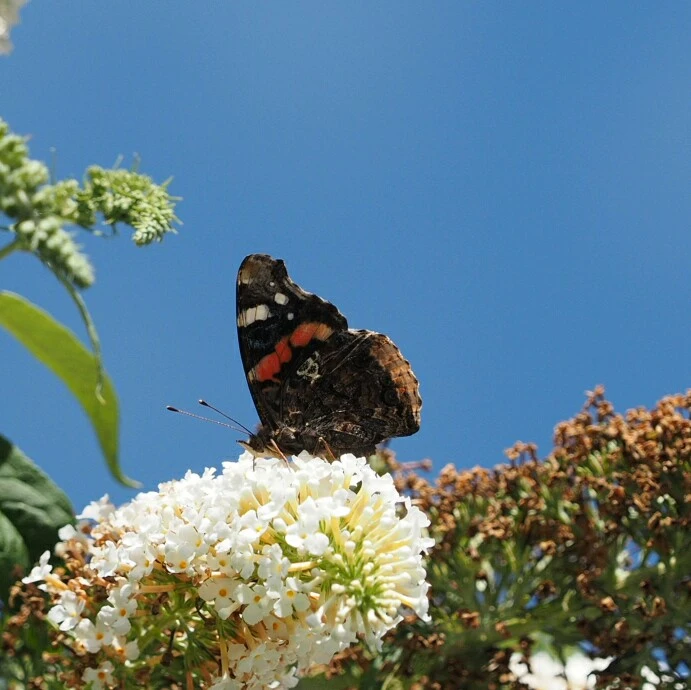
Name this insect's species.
Vanessa atalanta
